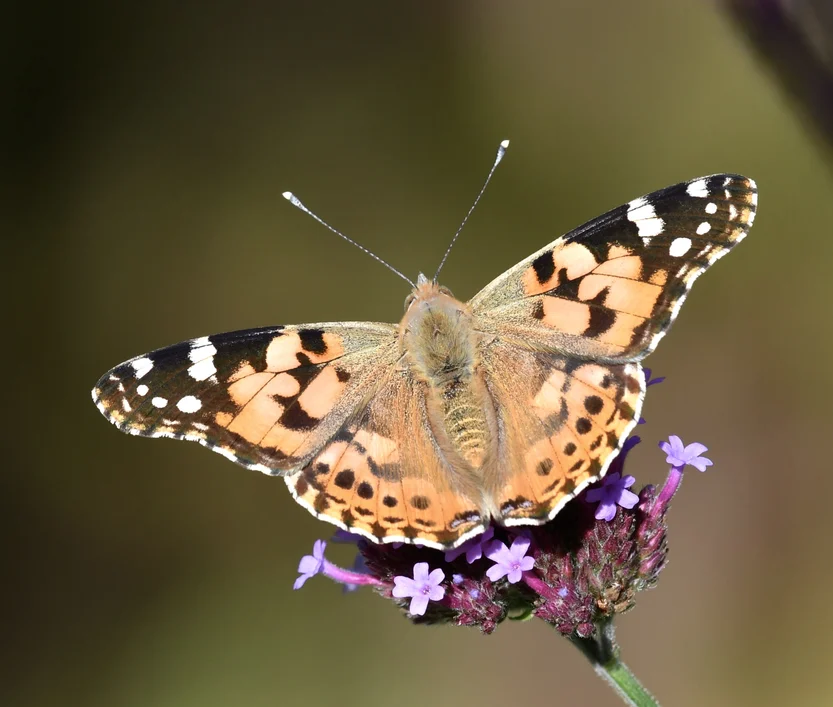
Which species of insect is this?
Vanessa cardui
